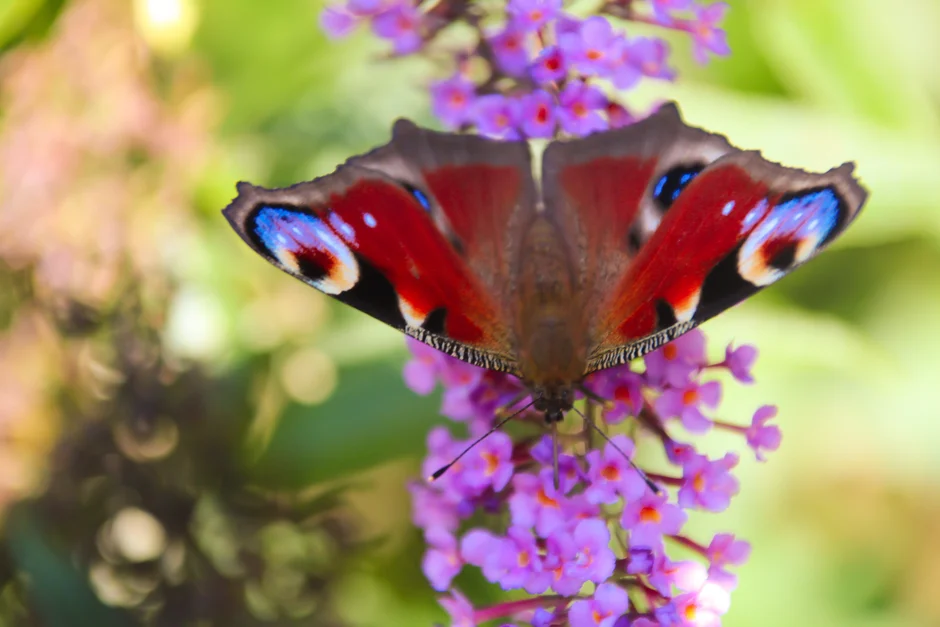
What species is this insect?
Aglais io
